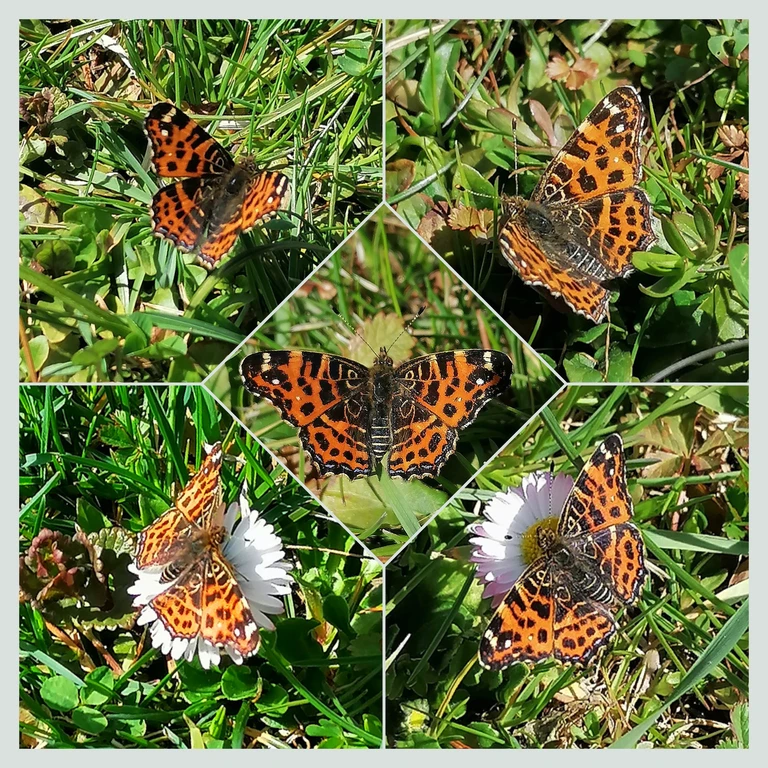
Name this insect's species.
Araschnia levana
